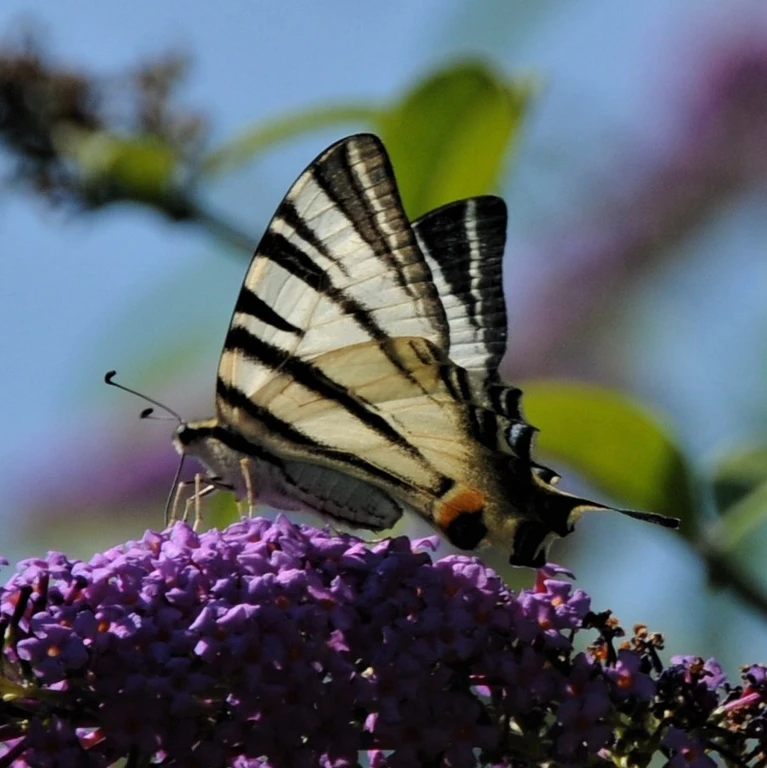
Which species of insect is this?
Iphiclides podalirius
